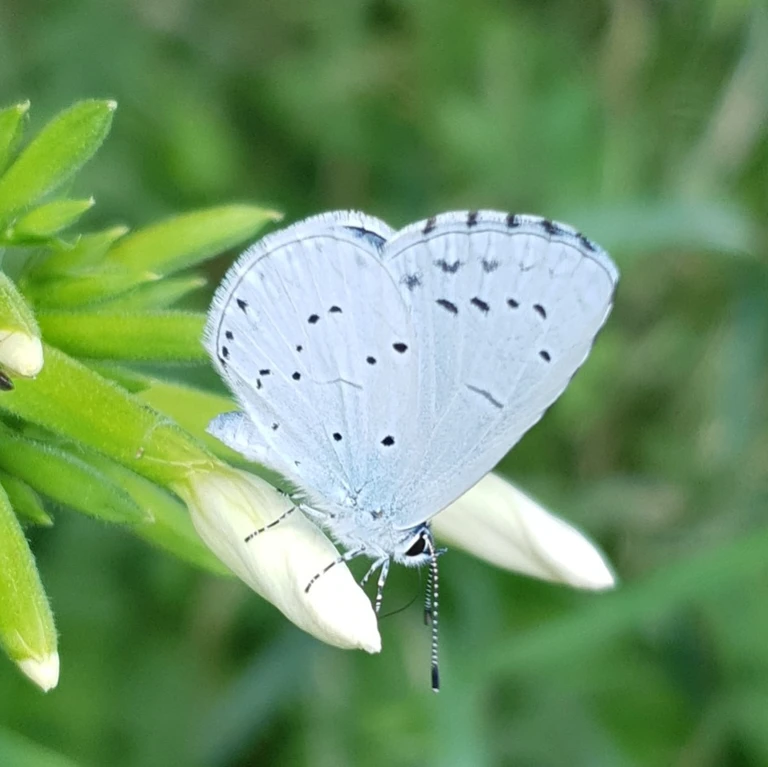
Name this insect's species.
Celastrina argiolus
